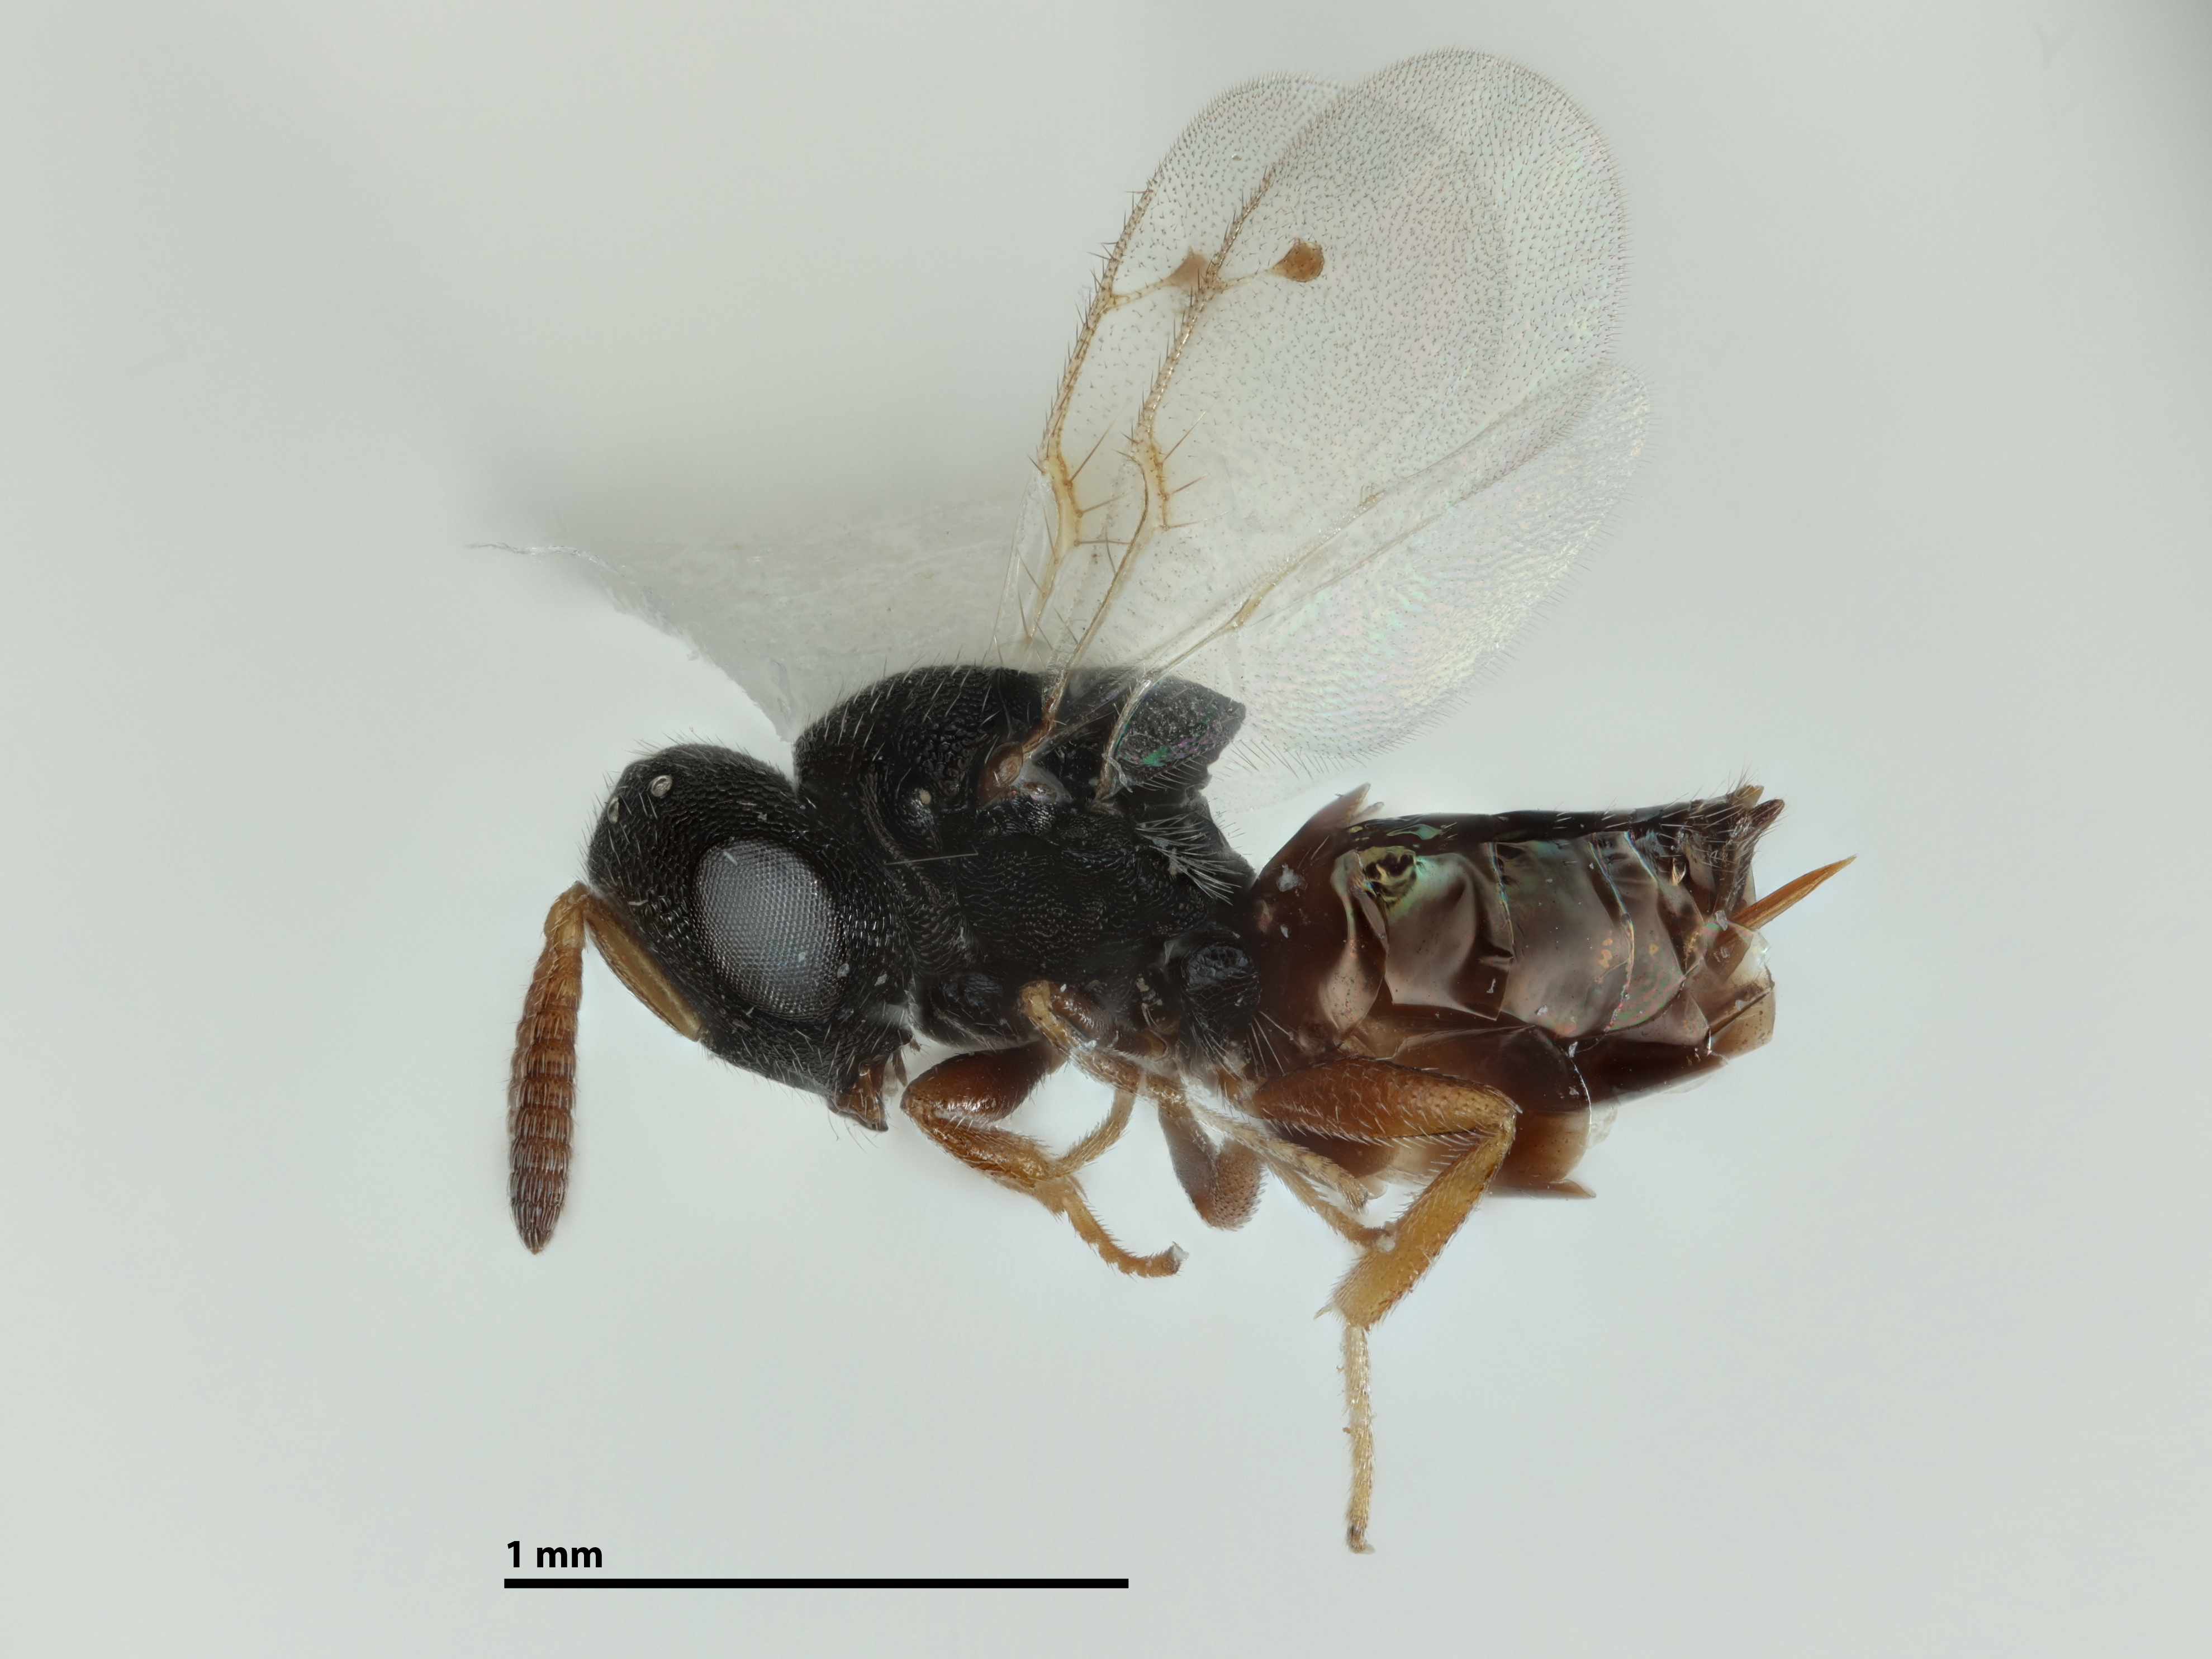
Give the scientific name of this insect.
Meximalus heratyi
